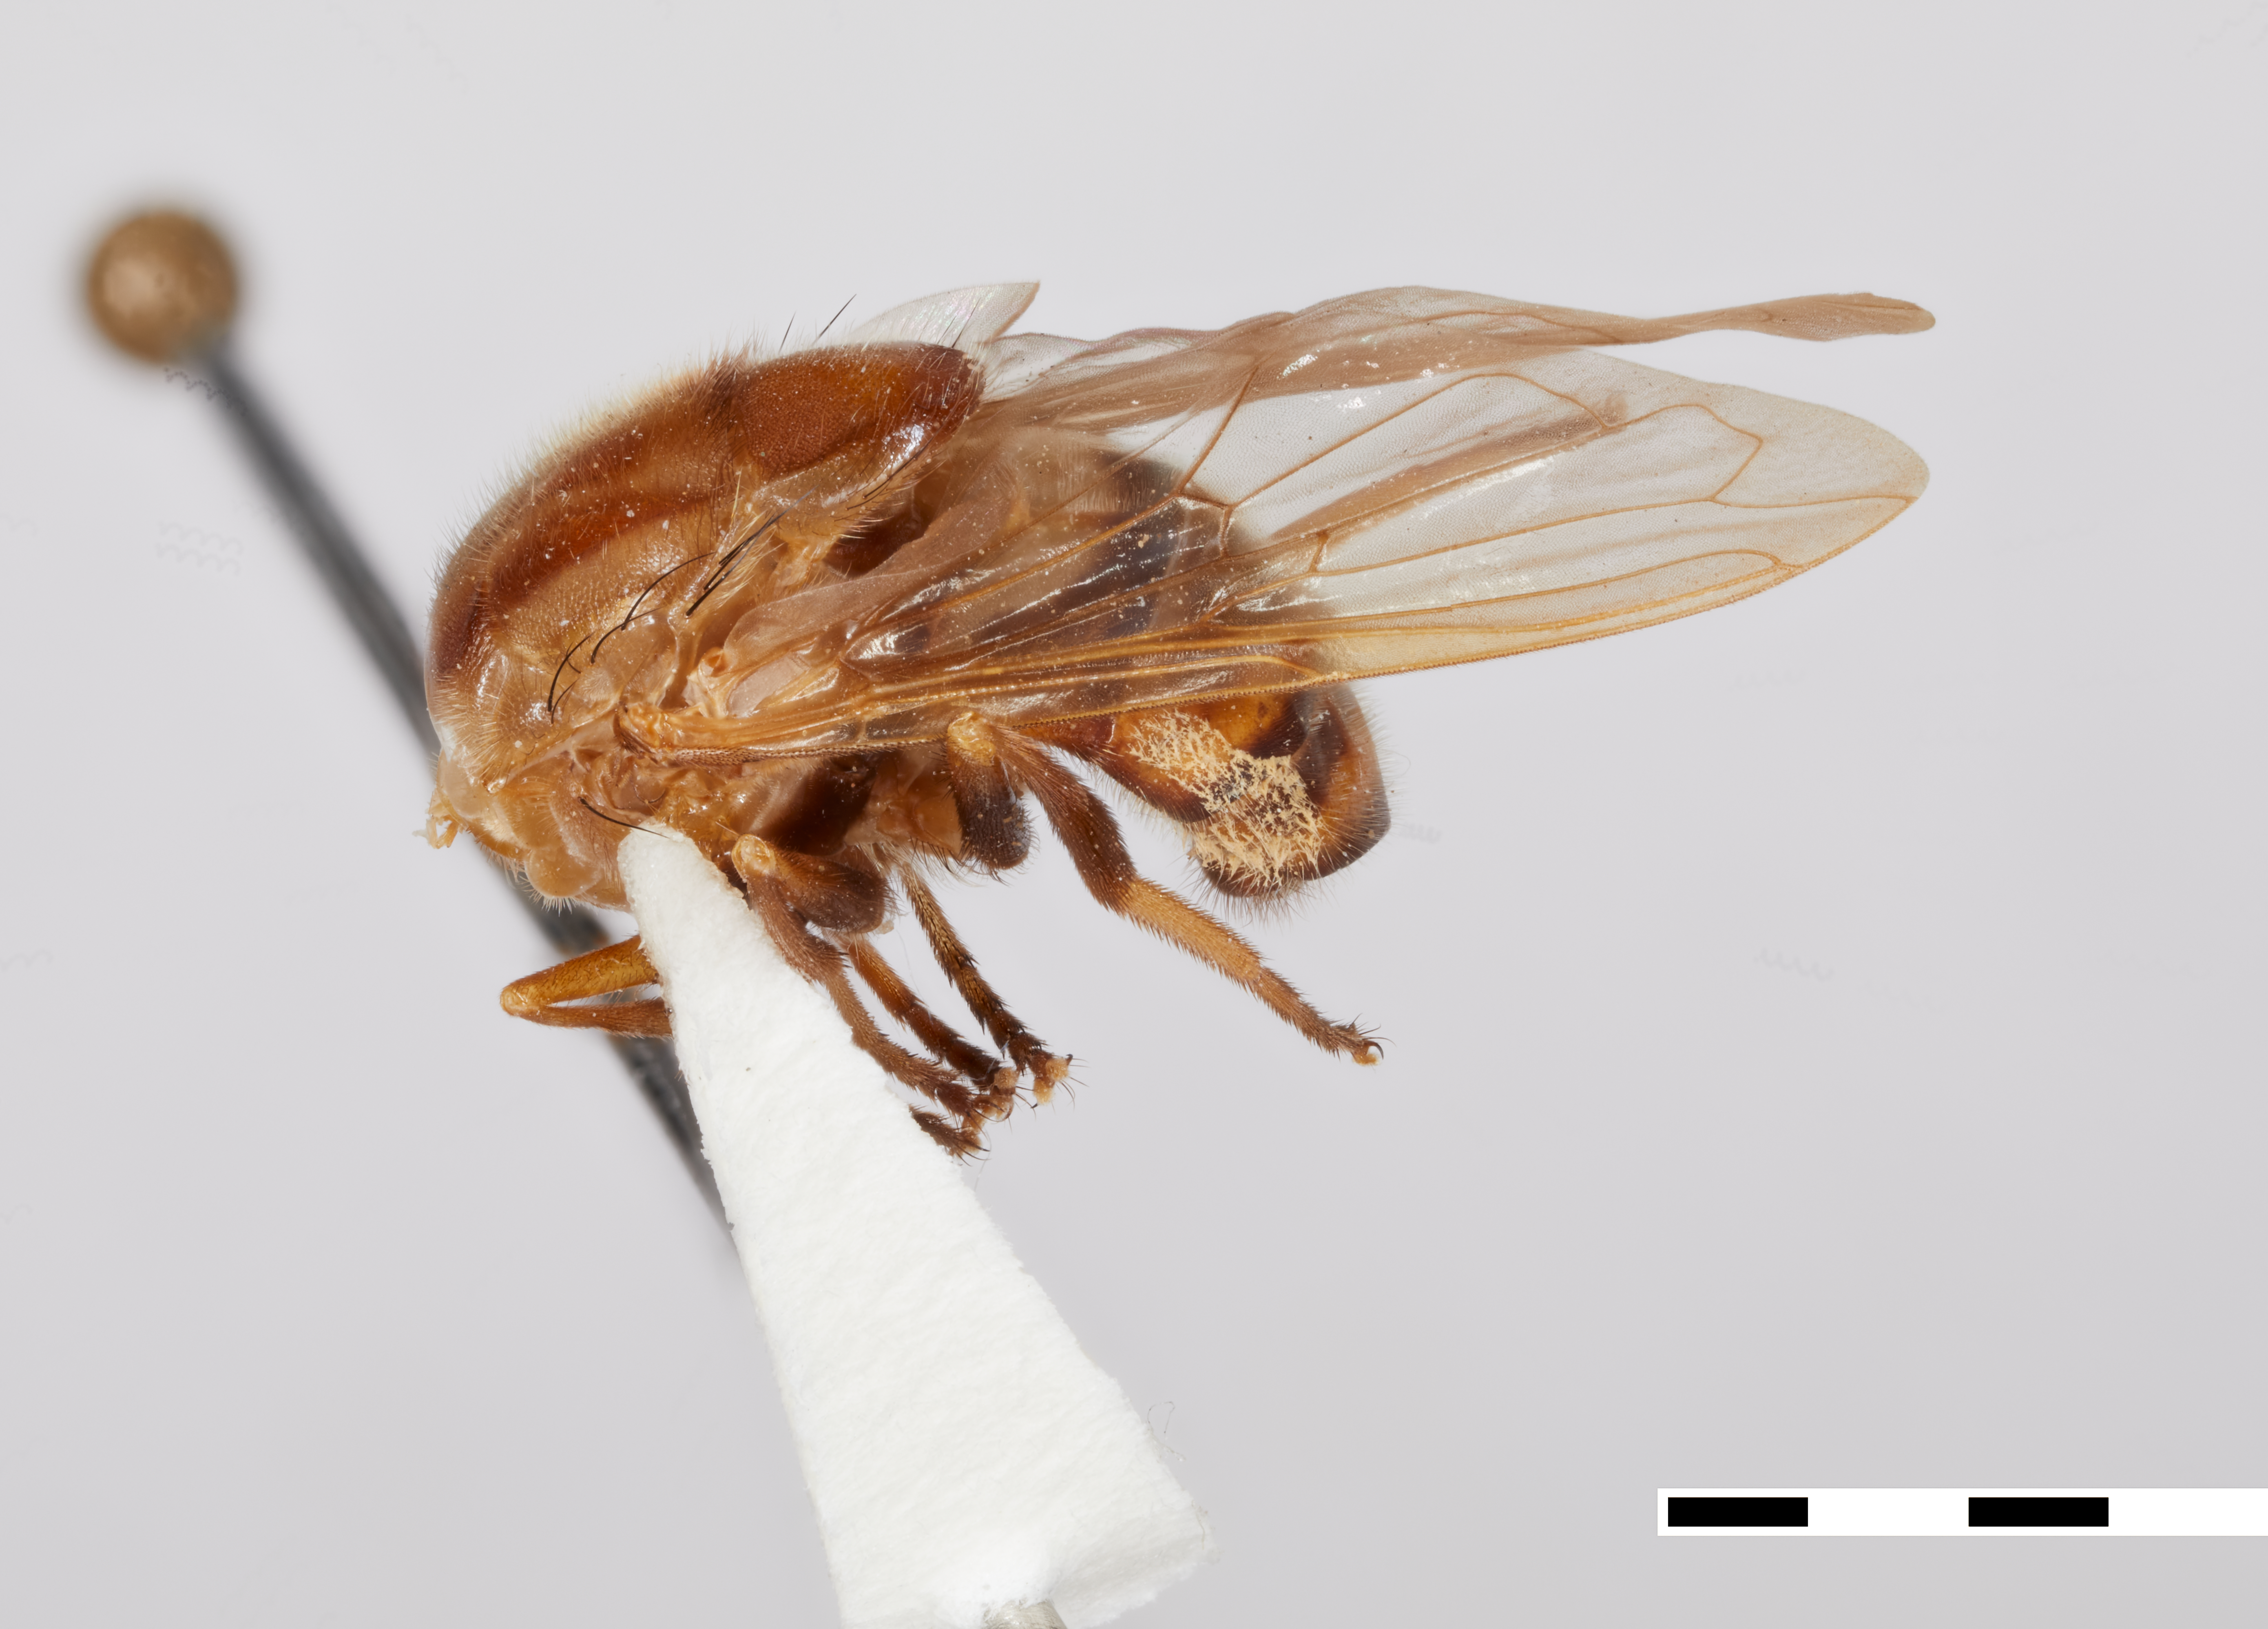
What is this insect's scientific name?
Copestylum trivittatum
